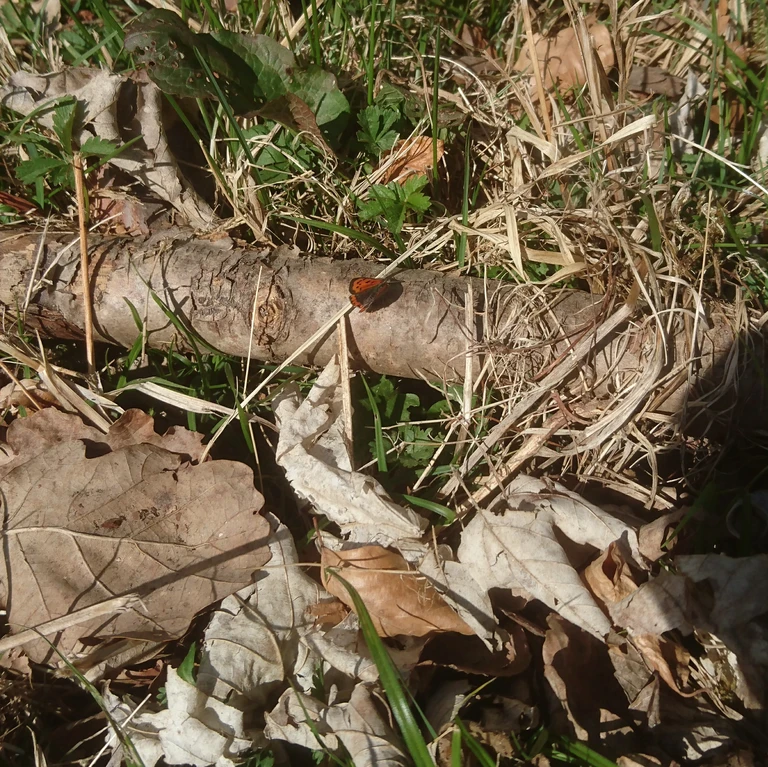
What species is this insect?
Lycaena phlaeas
